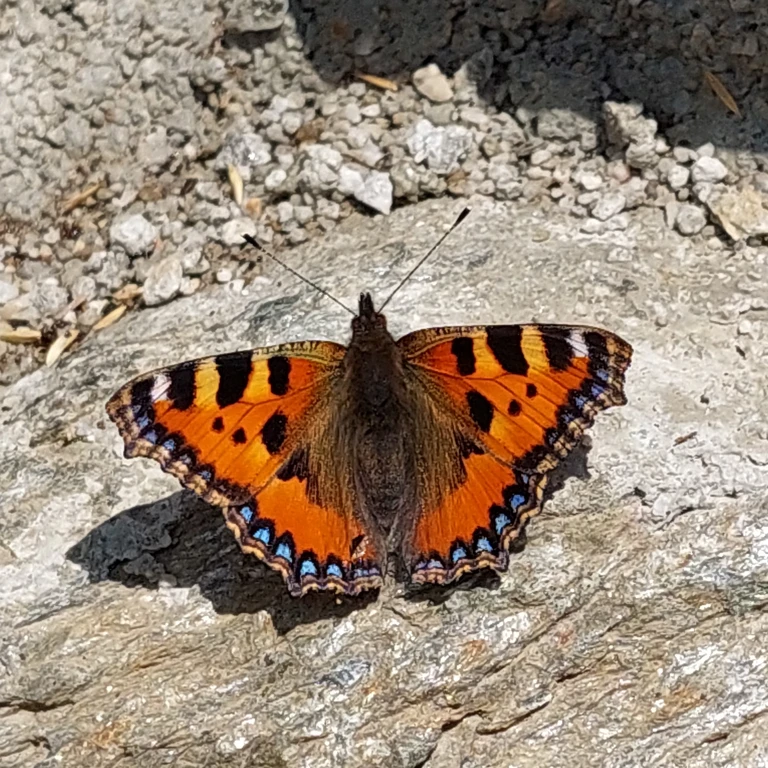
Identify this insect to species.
Aglais urticae
